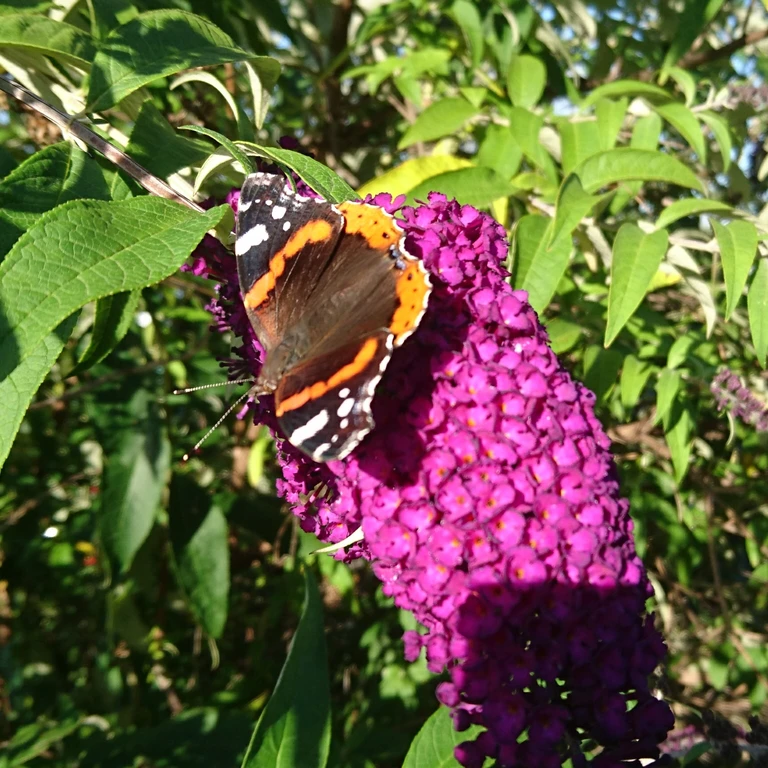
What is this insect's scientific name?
Vanessa atalanta
